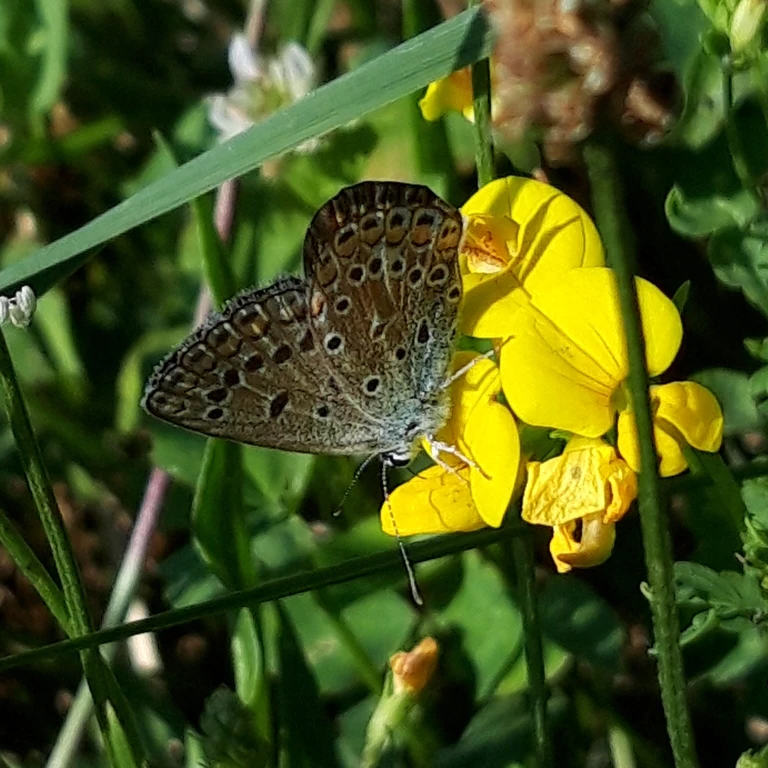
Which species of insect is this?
Polyommatus icarus
